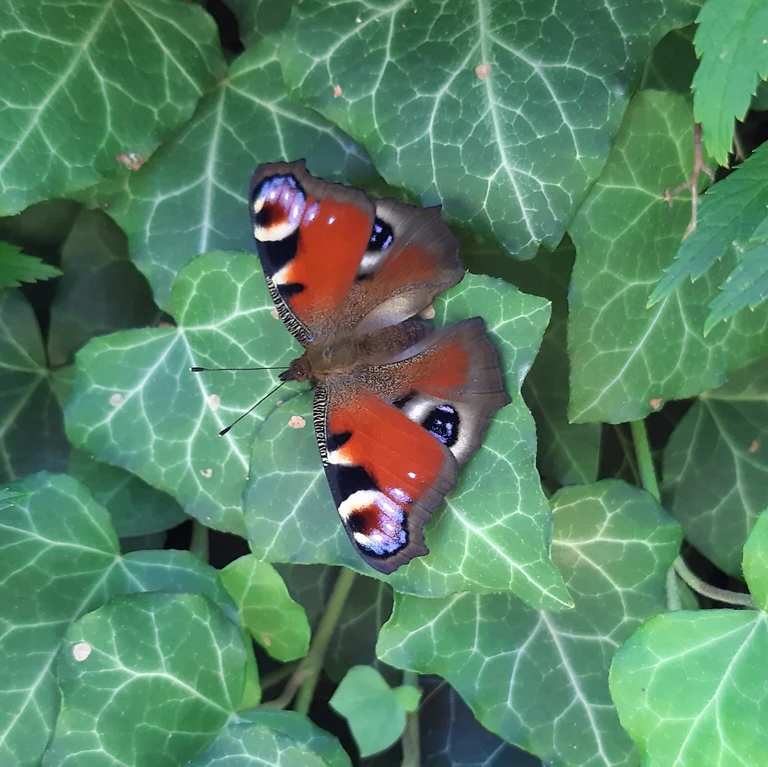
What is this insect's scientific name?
Aglais io
